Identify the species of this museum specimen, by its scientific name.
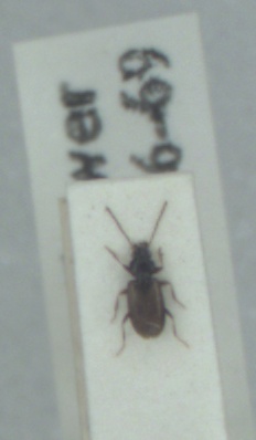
Tachys scutellaris
